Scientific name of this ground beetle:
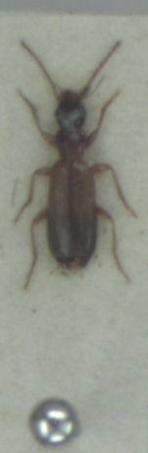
Paradromius linearis
